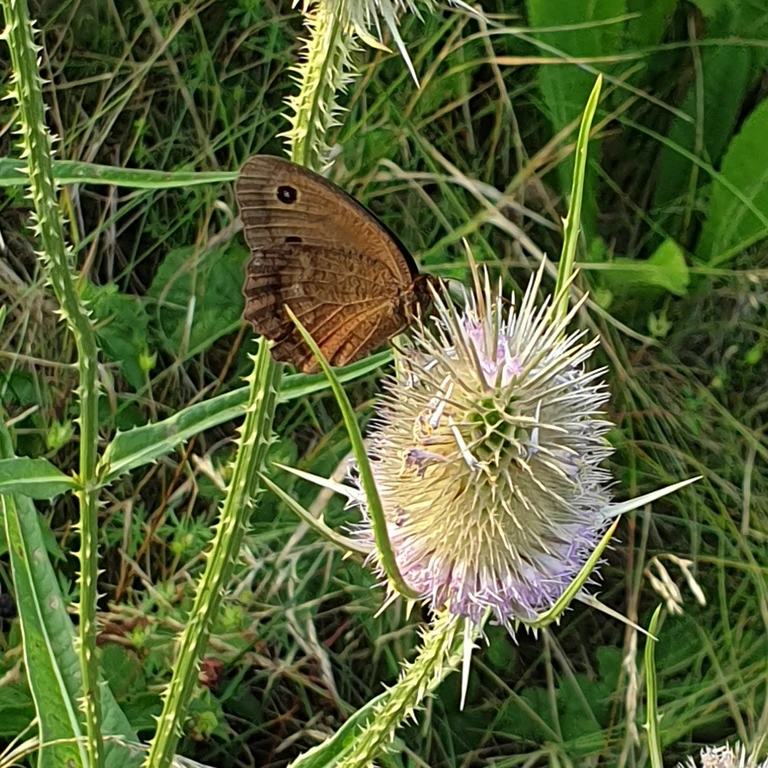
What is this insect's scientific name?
Minois dryas
